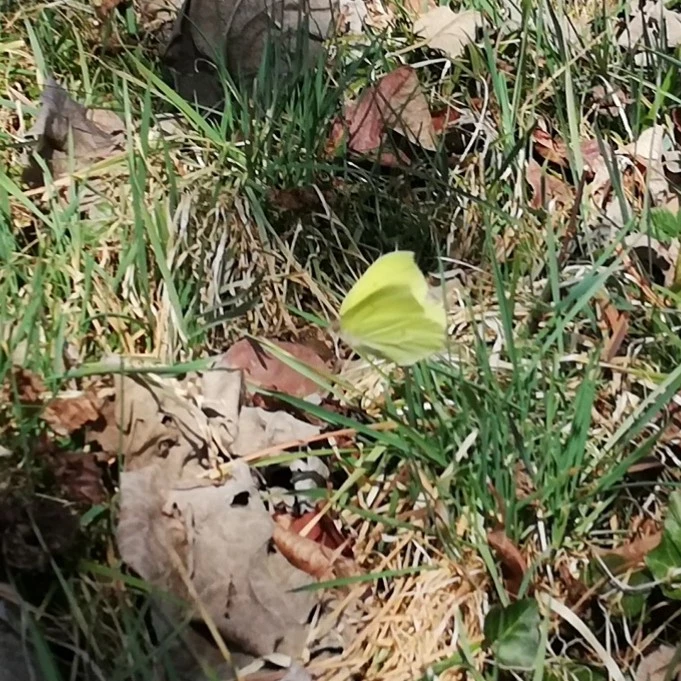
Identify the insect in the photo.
Gonepteryx rhamni
